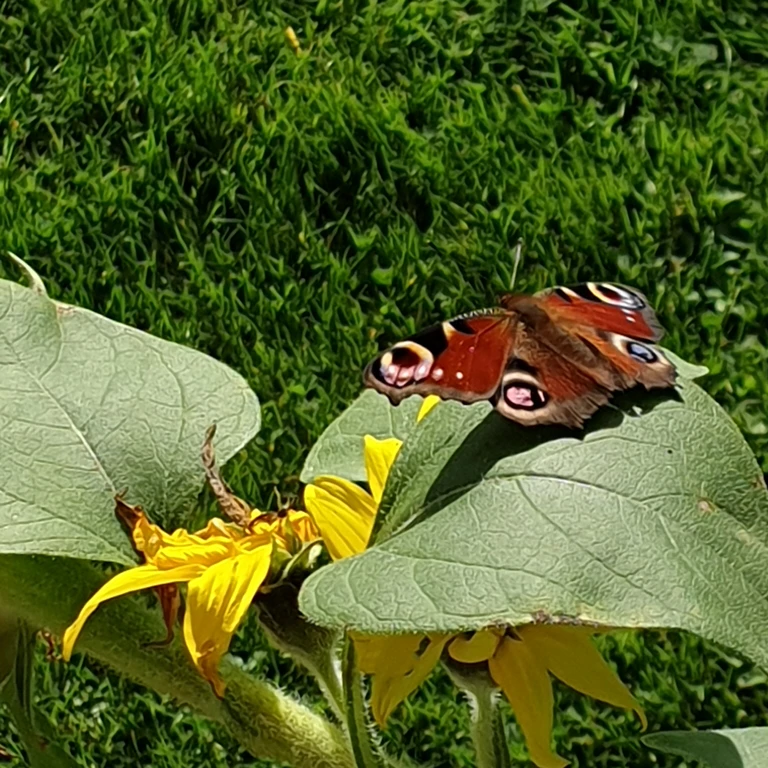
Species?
Aglais io
